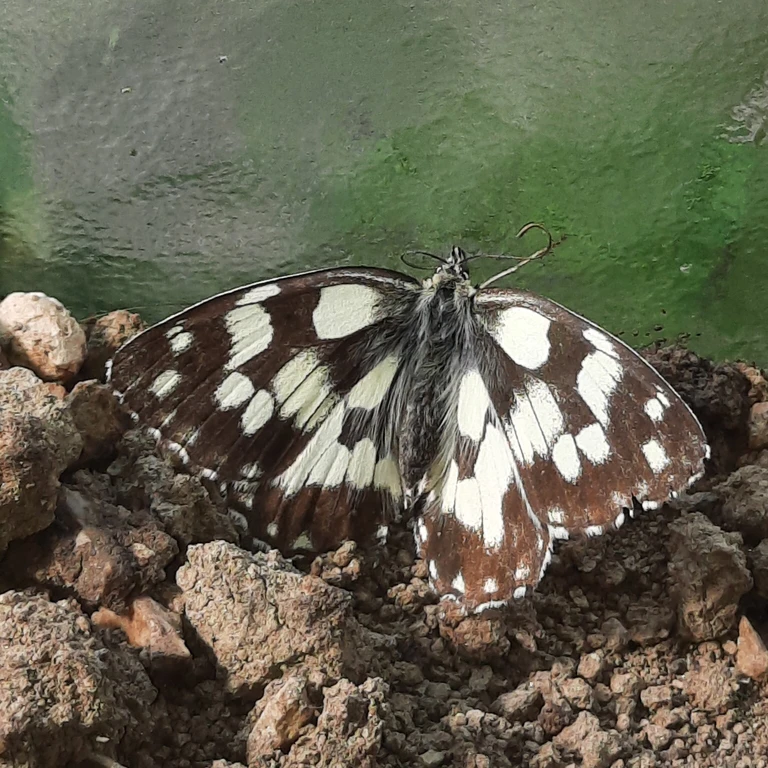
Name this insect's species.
Melanargia galathea
